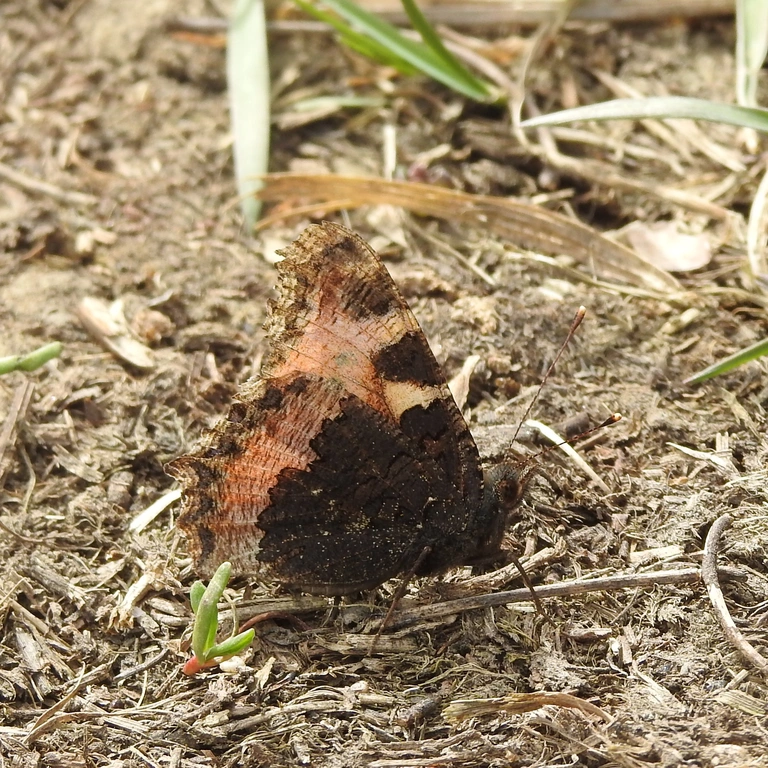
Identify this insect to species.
Aglais urticae
